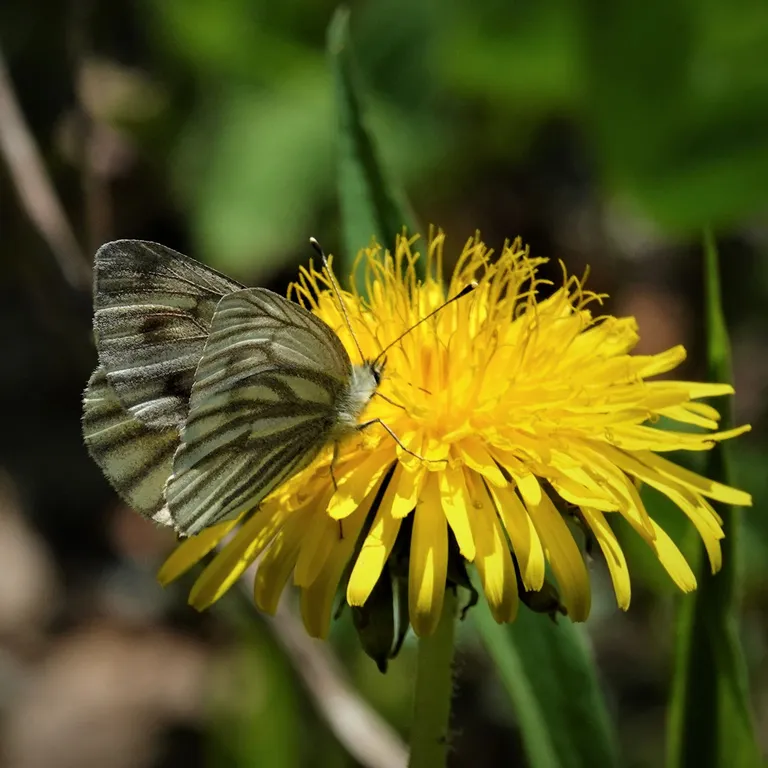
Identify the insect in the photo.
Pieris bryoniae
